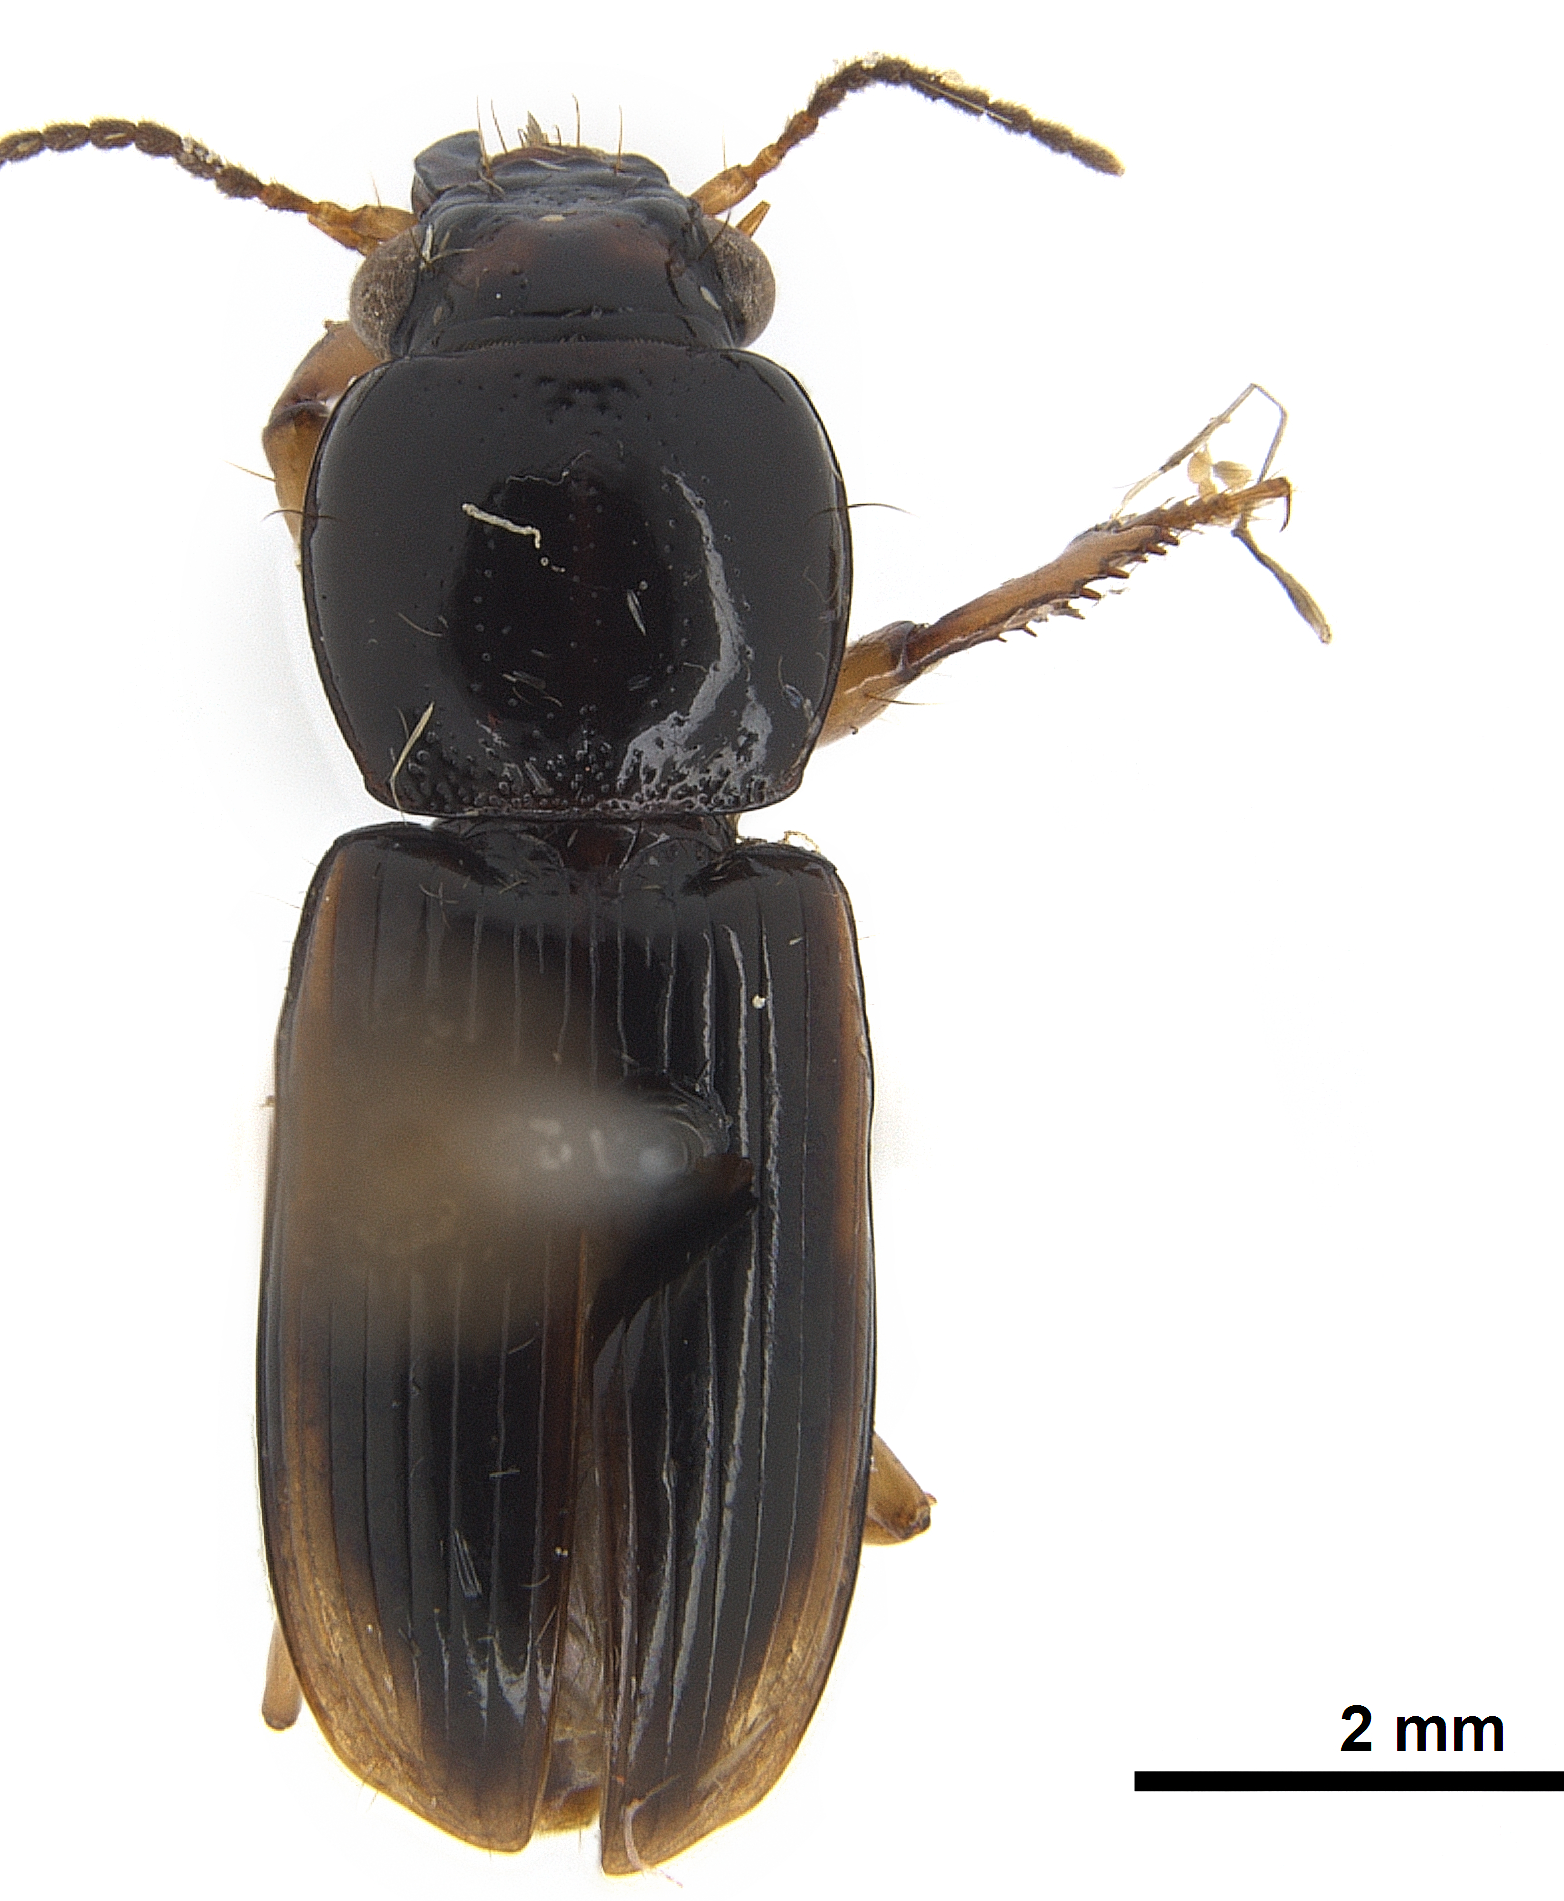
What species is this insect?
Batoscelis oblonga (also Batoscelis ceylonicus)
